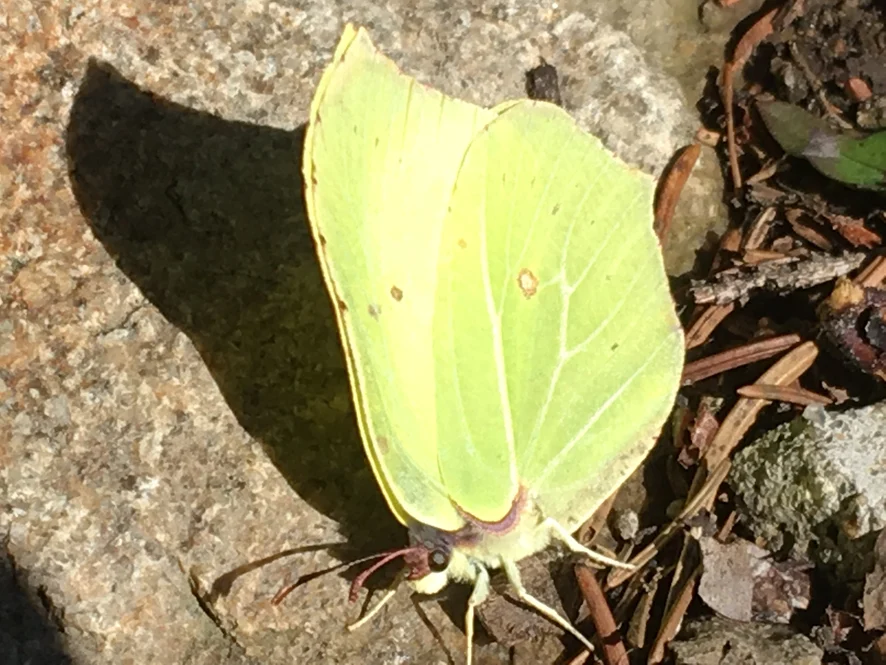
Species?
Gonepteryx rhamni
